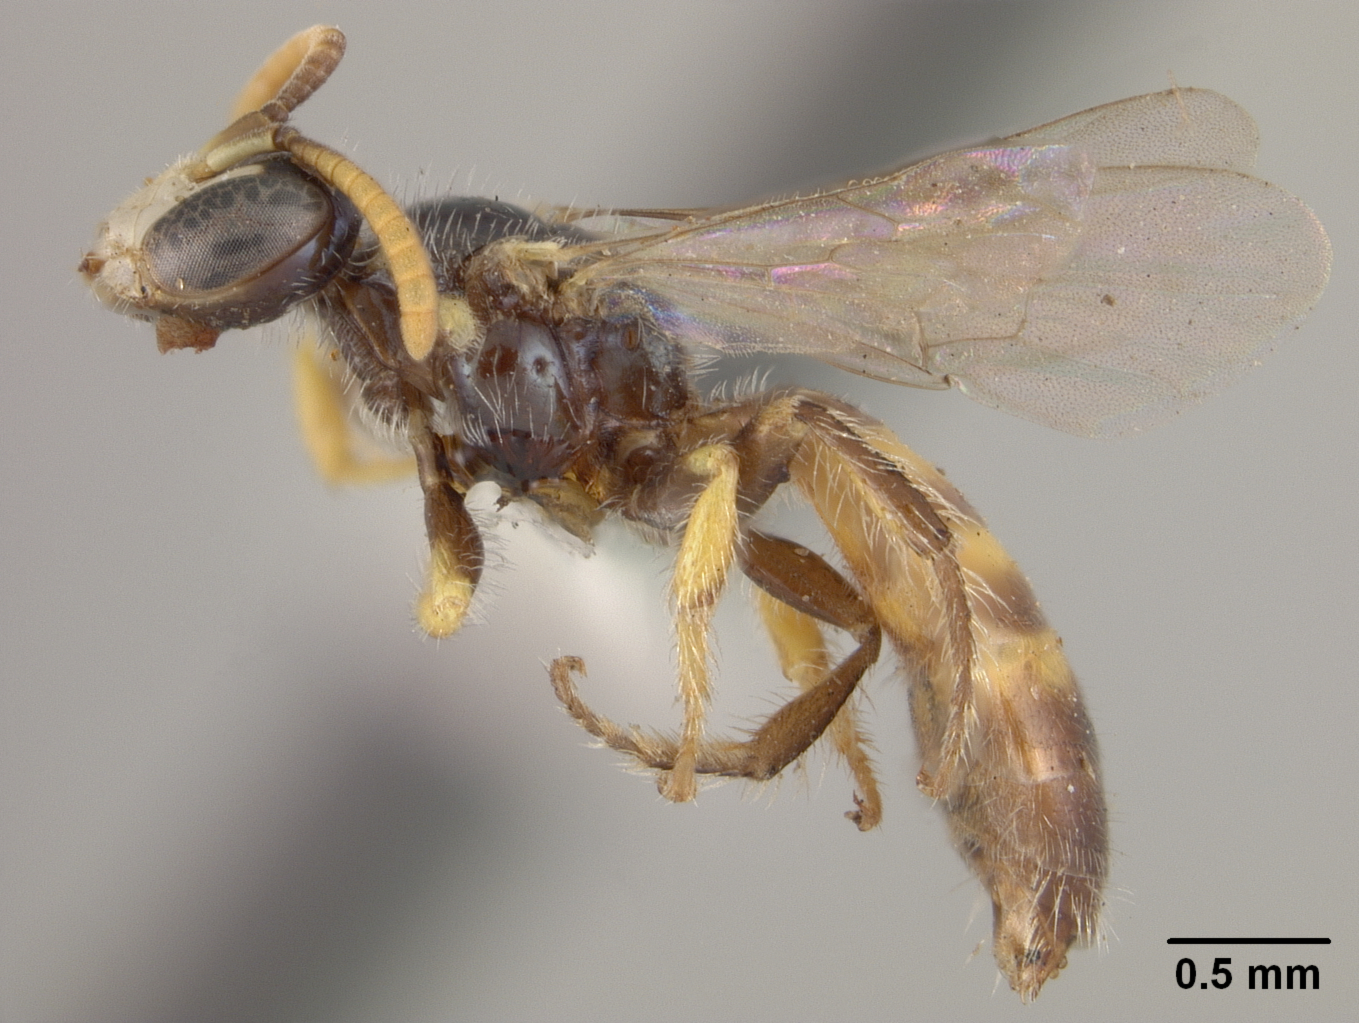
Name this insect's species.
Perdita yosemitensis
